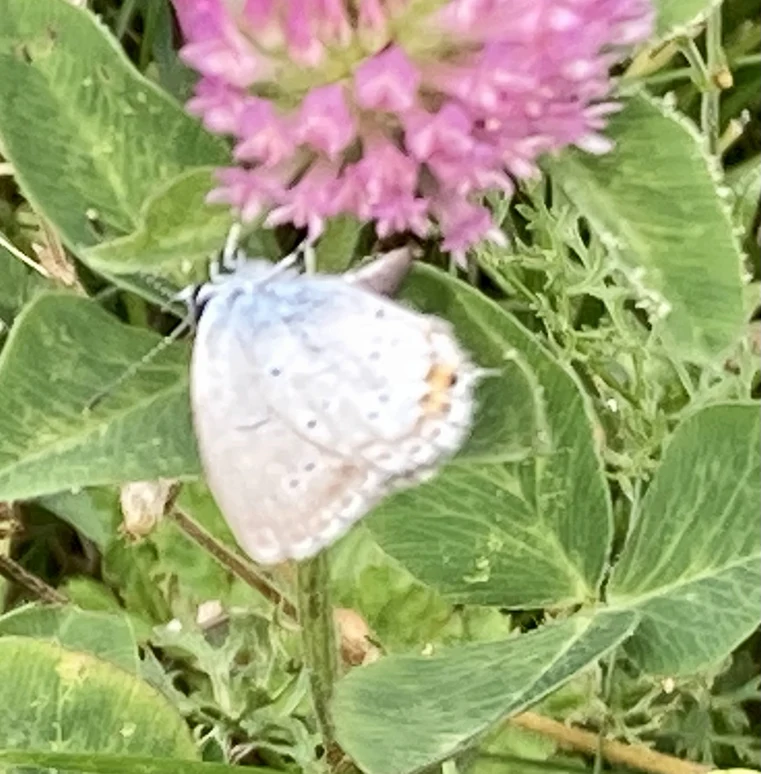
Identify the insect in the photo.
Cupido argiades (also Elkalyce argiades)
